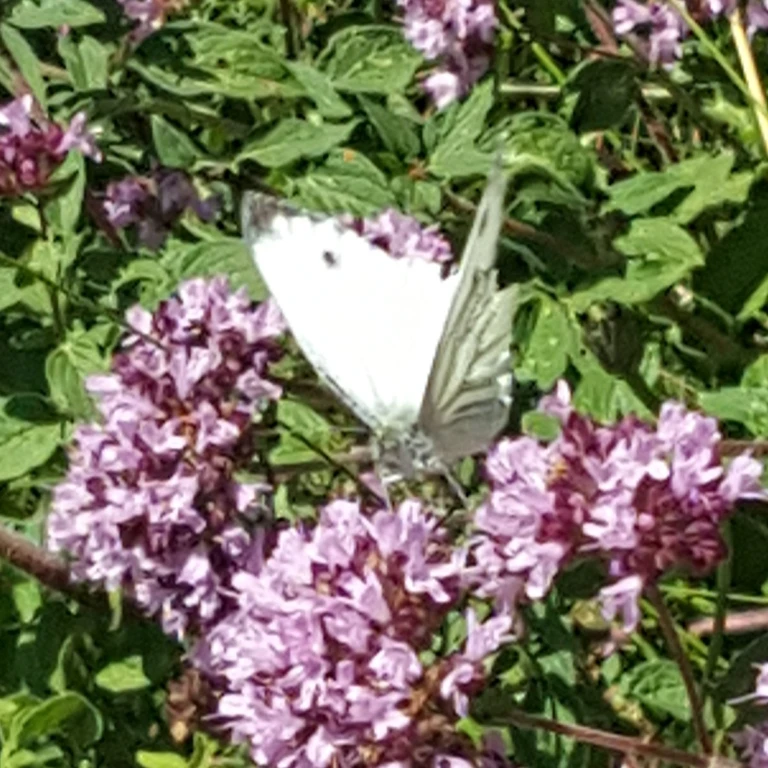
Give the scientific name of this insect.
Pieris napi
